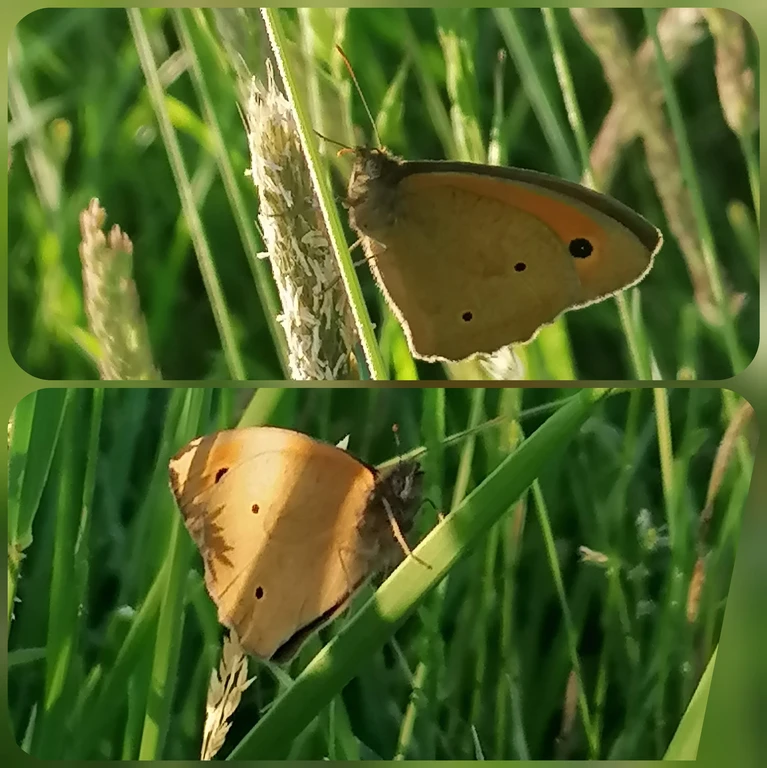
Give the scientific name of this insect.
Maniola jurtina
